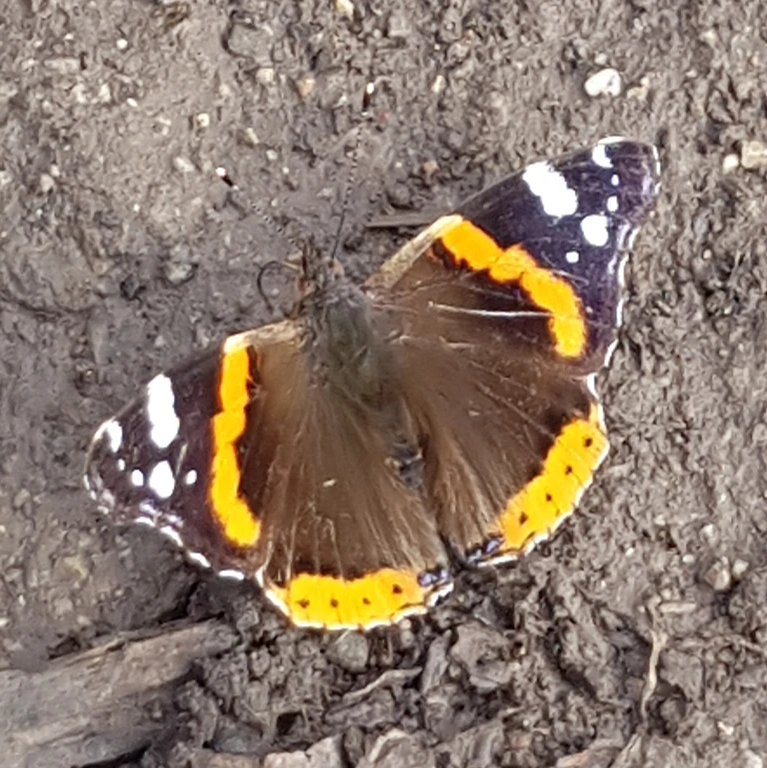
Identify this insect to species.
Vanessa atalanta
